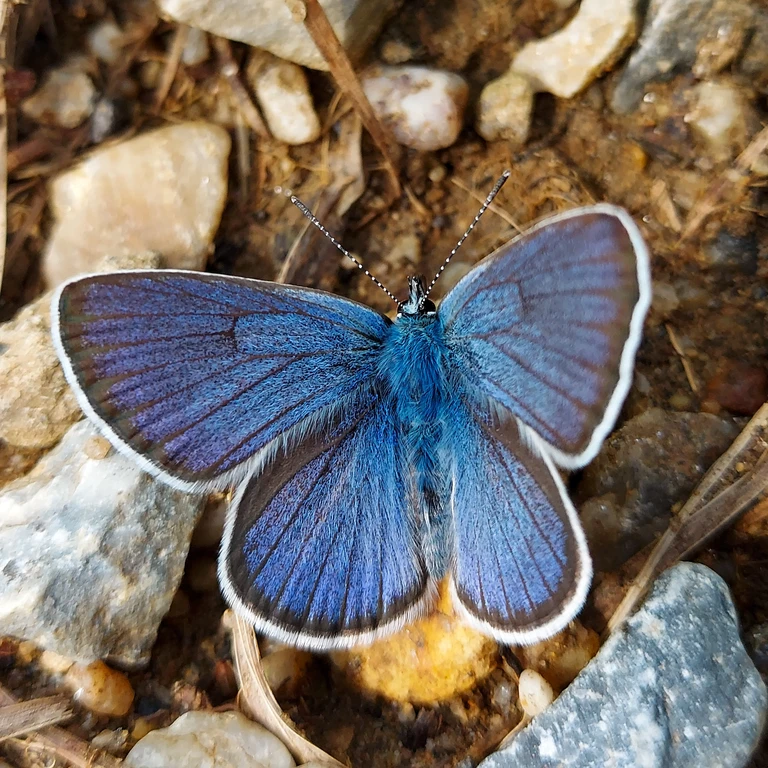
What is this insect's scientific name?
Cyaniris semiargus
